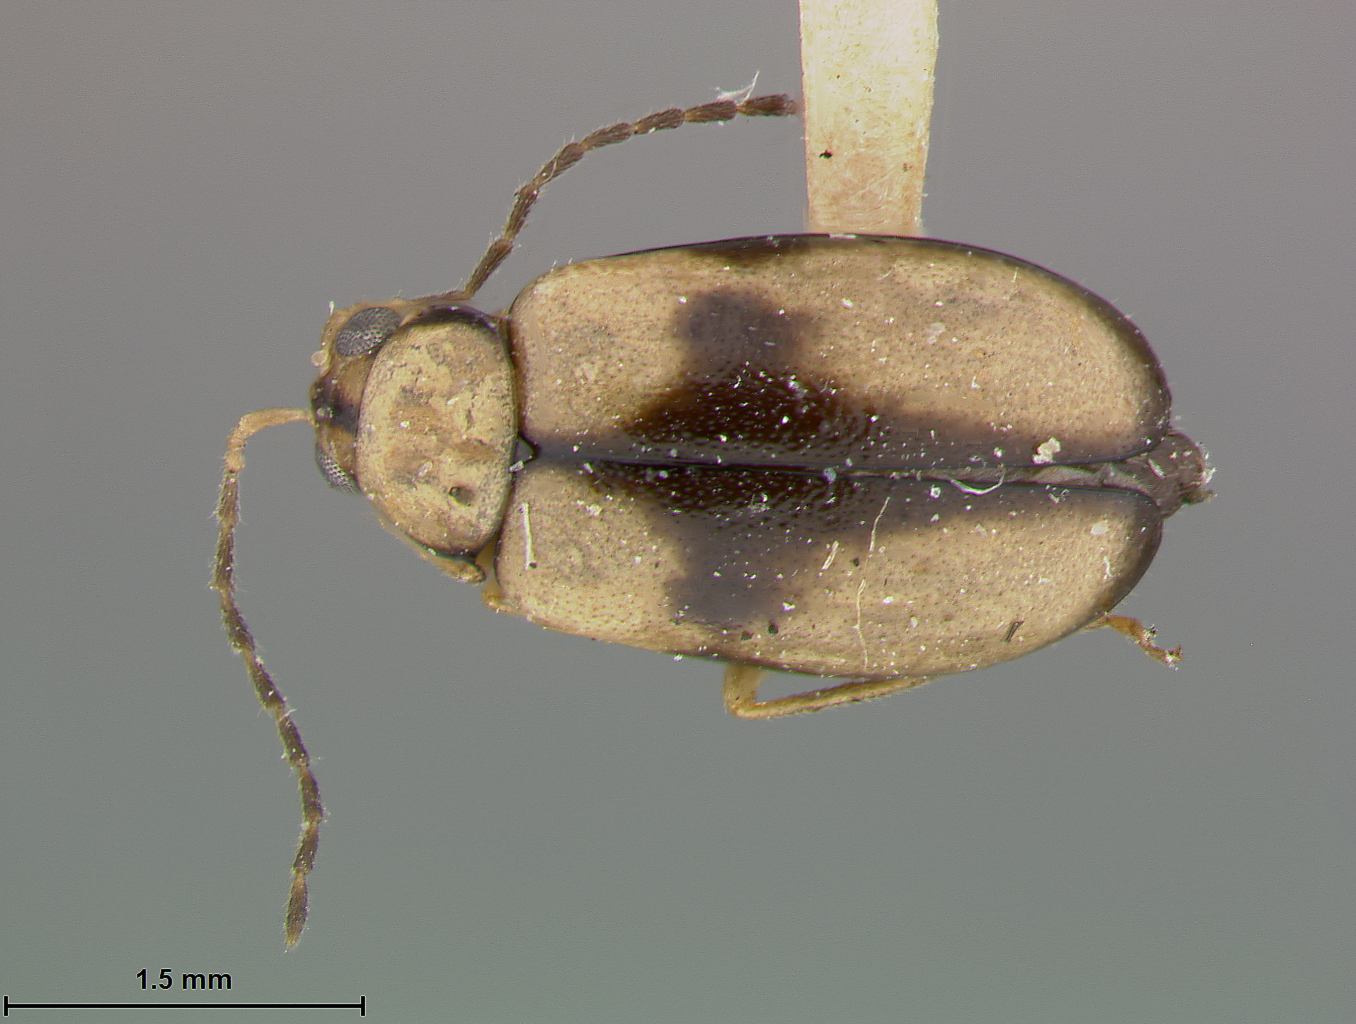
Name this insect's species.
Monolepta crucigera
